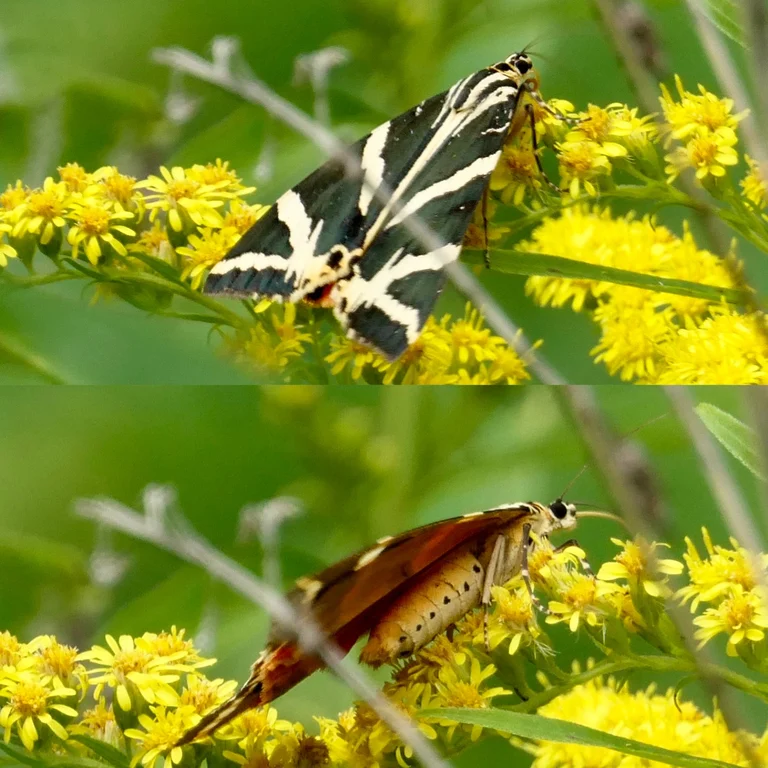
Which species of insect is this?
Euplagia quadripunctaria
